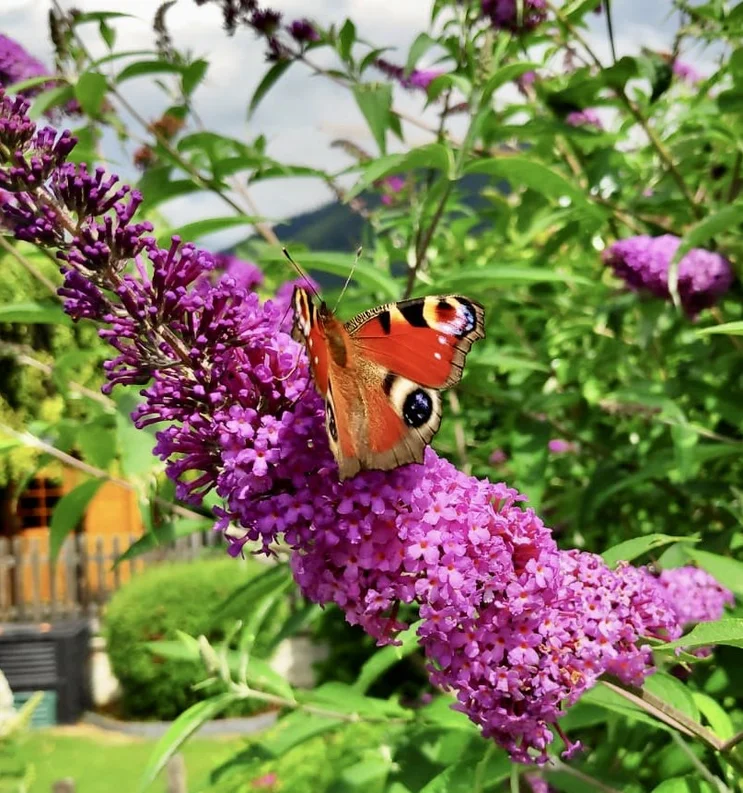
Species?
Aglais io
